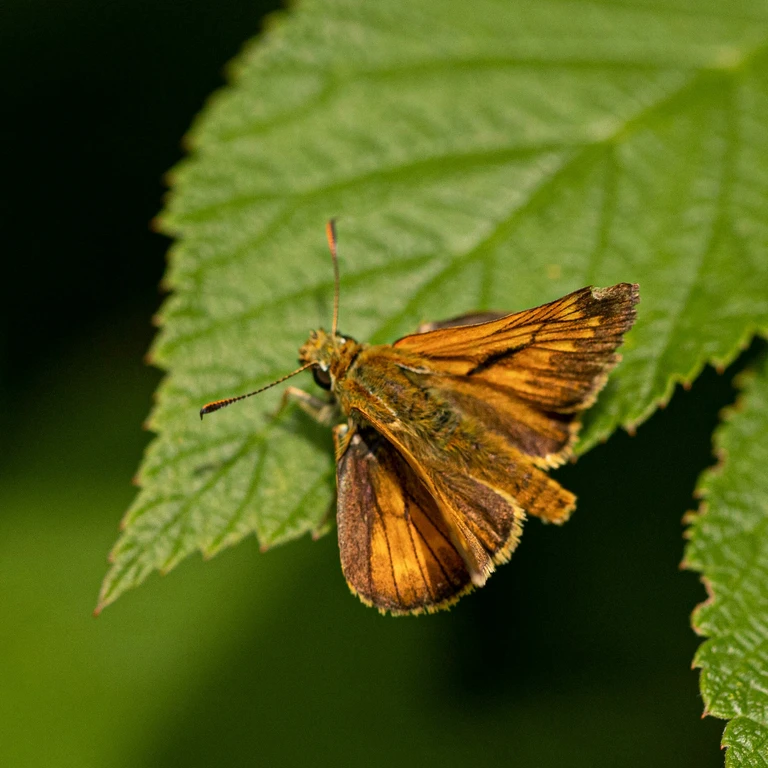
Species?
Ochlodes sylvanus (also Ochlodes venata)
